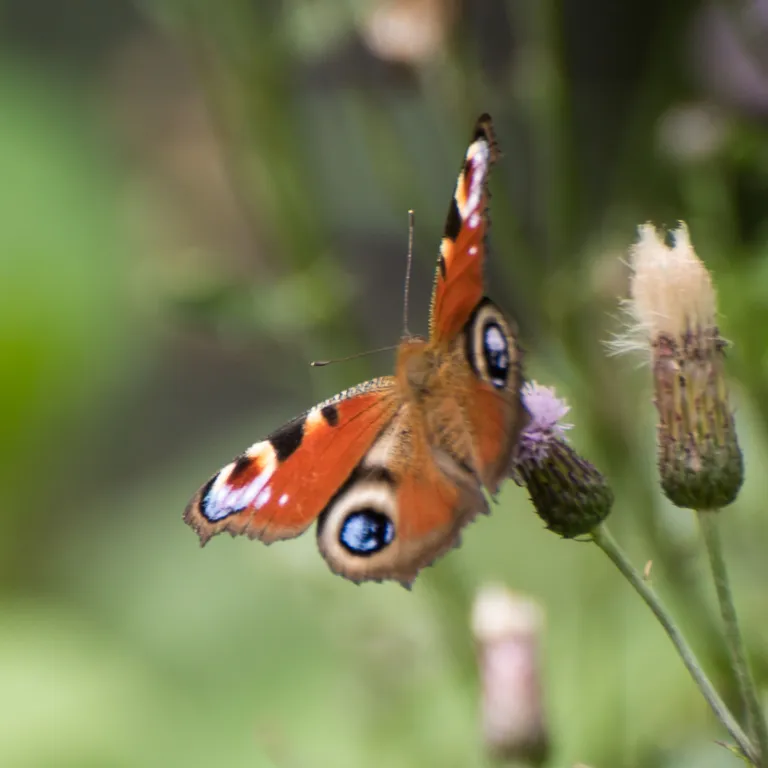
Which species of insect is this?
Aglais io
